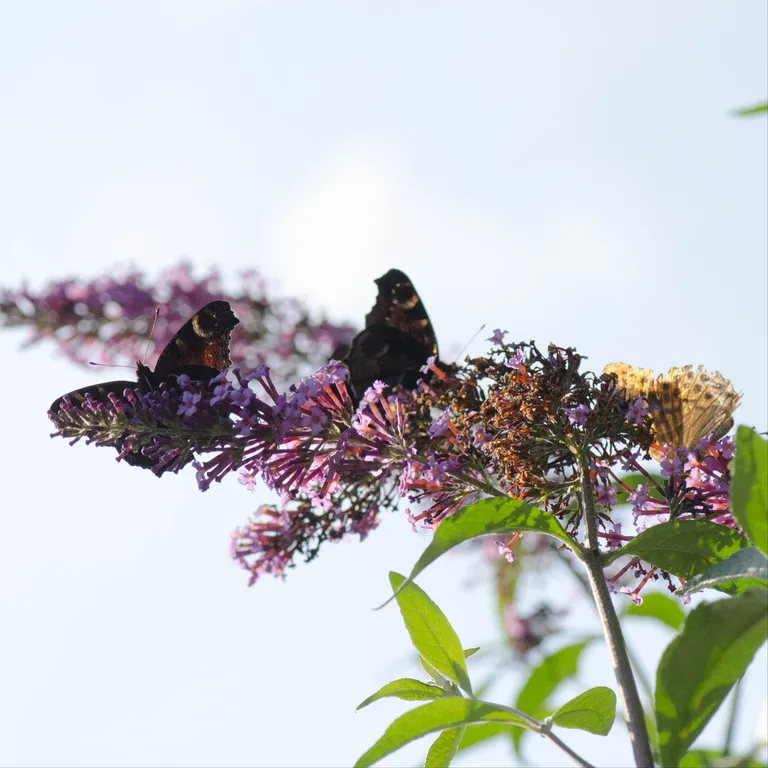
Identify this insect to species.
Aglais io
